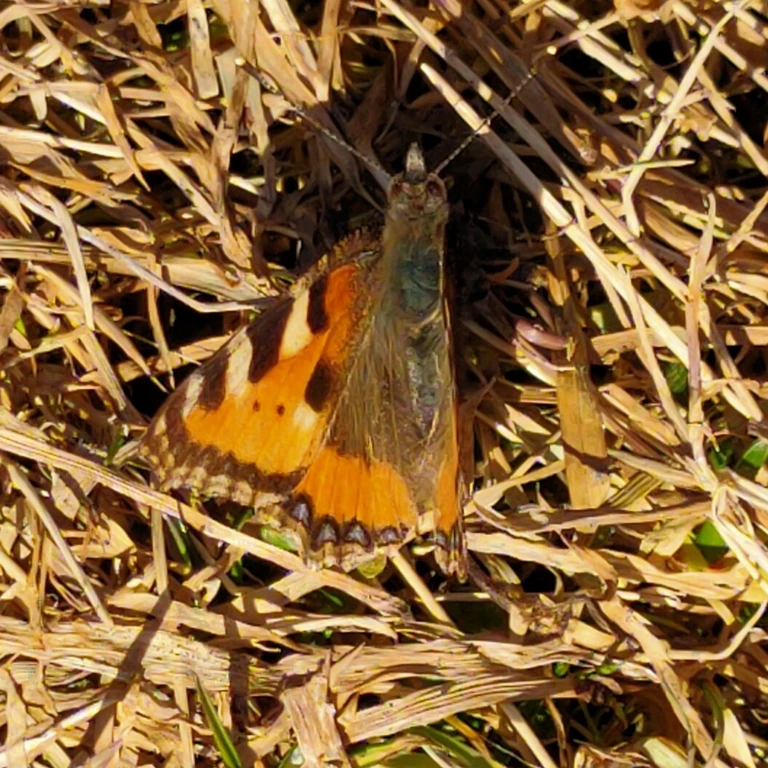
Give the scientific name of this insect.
Aglais urticae
